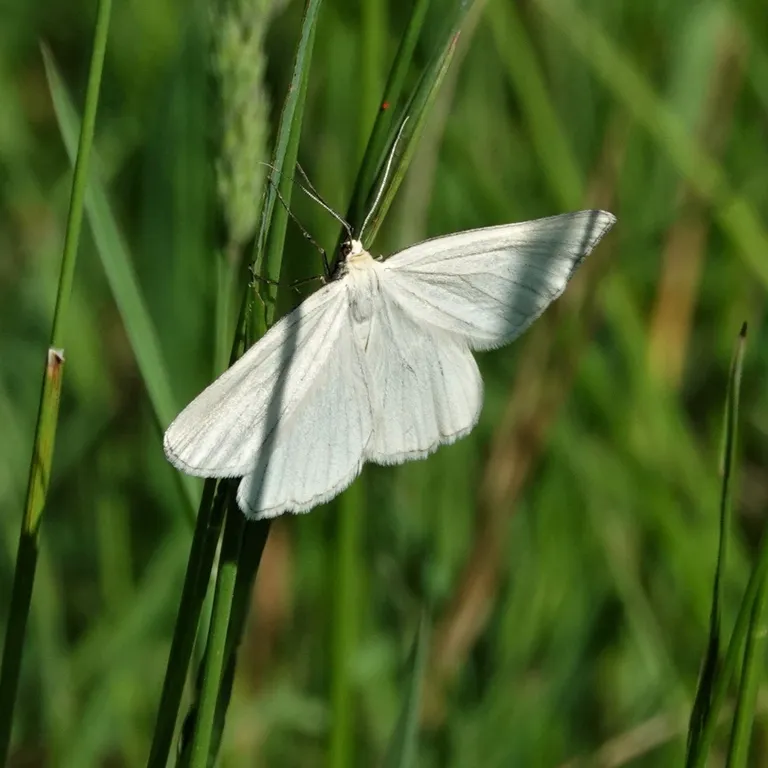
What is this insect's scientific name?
Siona lineata
